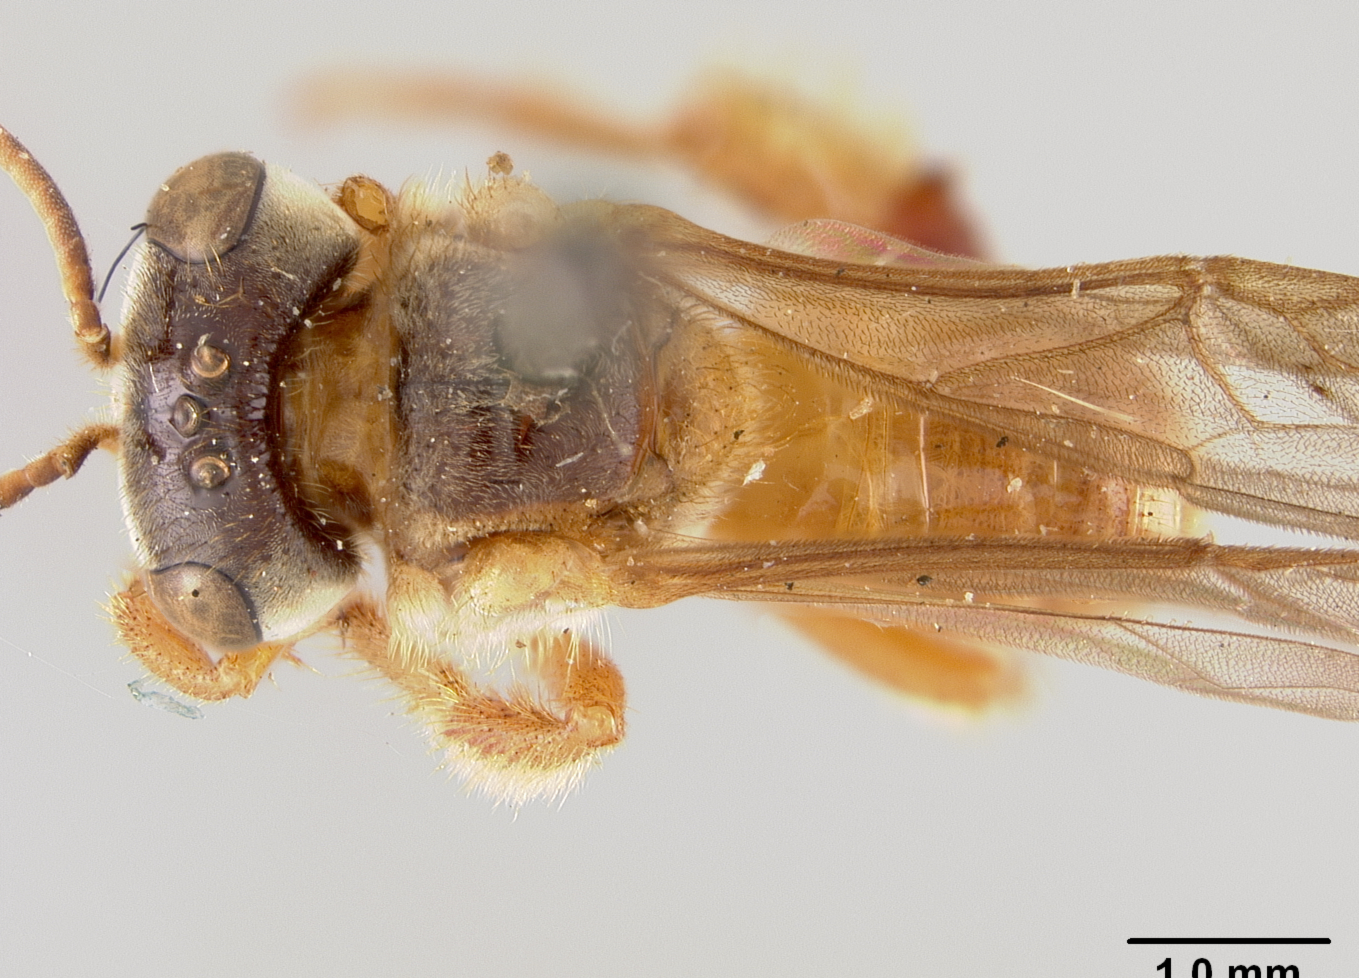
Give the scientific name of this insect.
Trigona ferricauda
